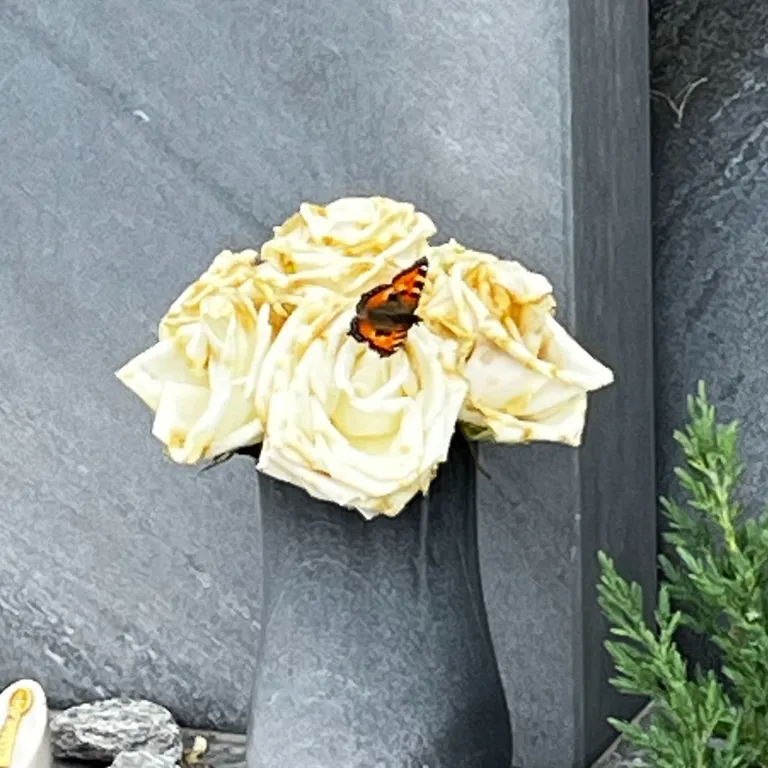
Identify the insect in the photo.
Aglais urticae
